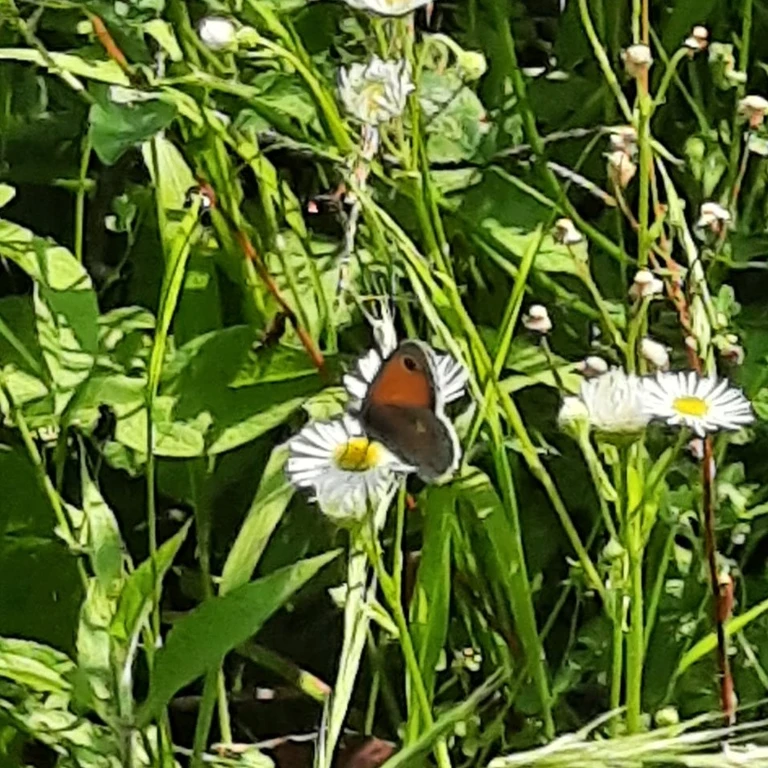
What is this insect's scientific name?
Coenonympha pamphilus
